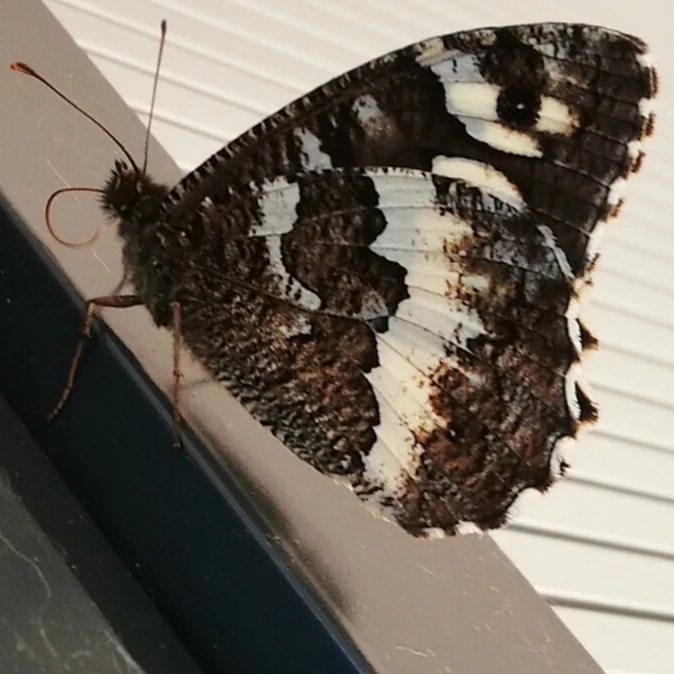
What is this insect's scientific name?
Brintesia circe
